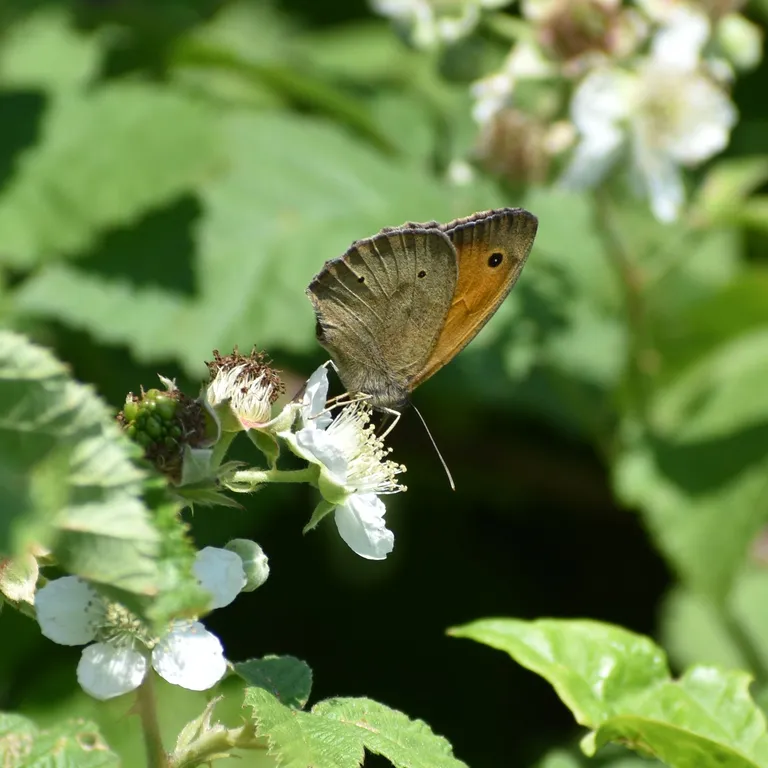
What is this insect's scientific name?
Maniola jurtina
